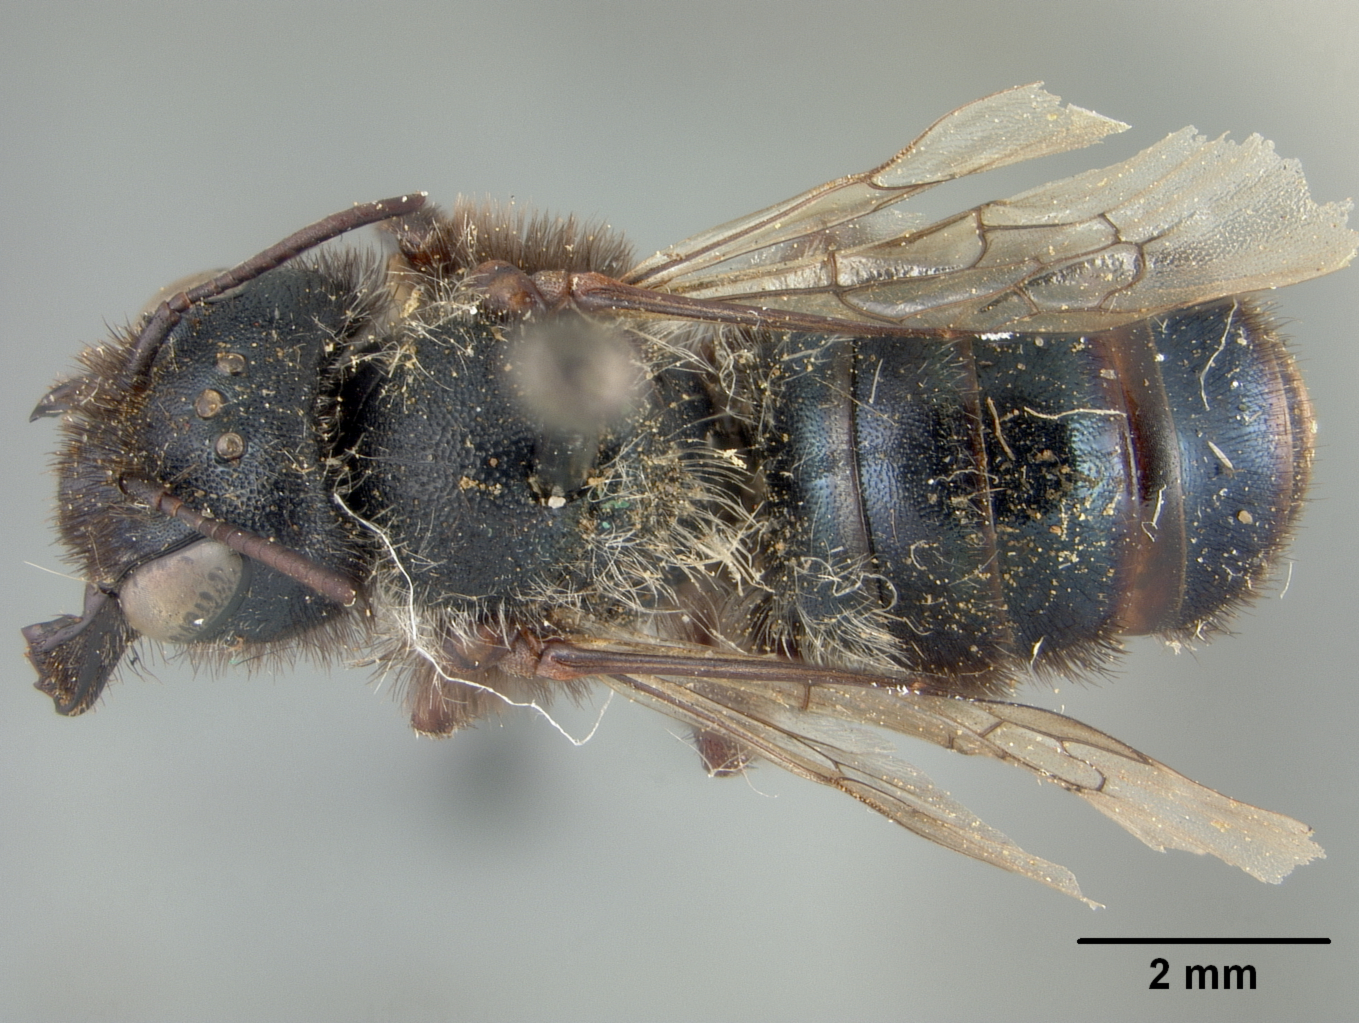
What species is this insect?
Osmia nigrifrons
